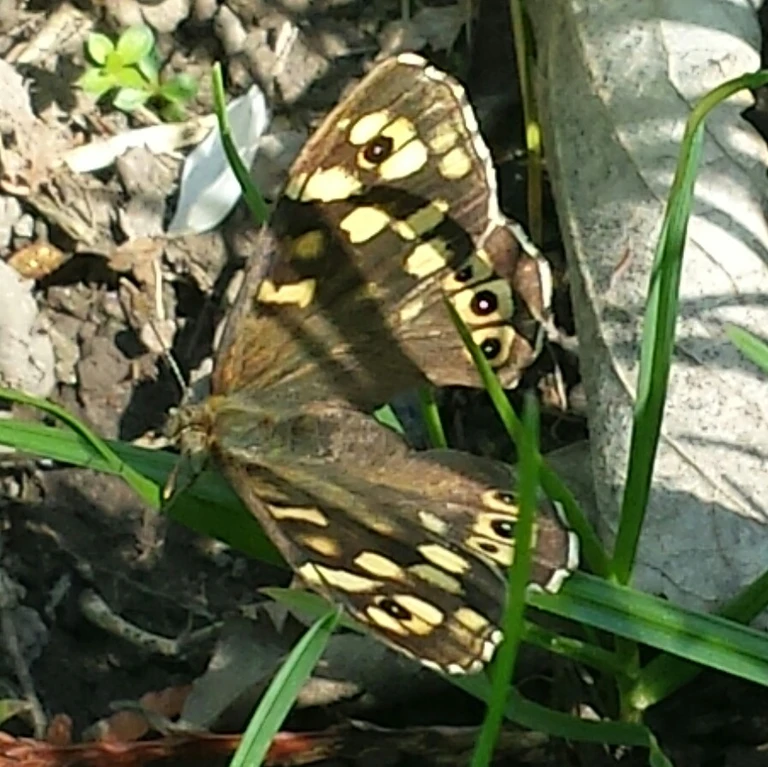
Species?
Pararge aegeria
